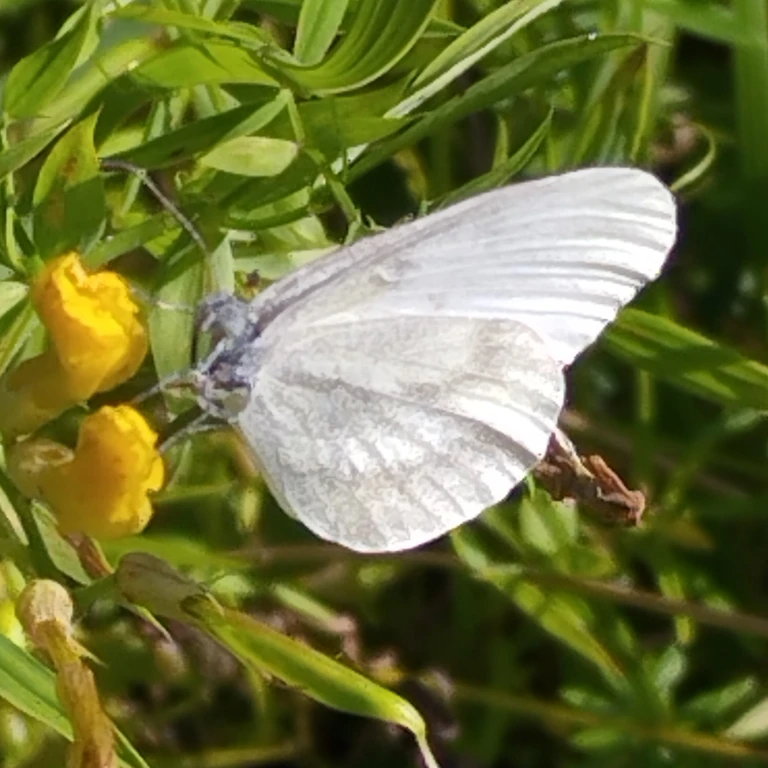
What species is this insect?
Leptidea sinapis/juvernica
